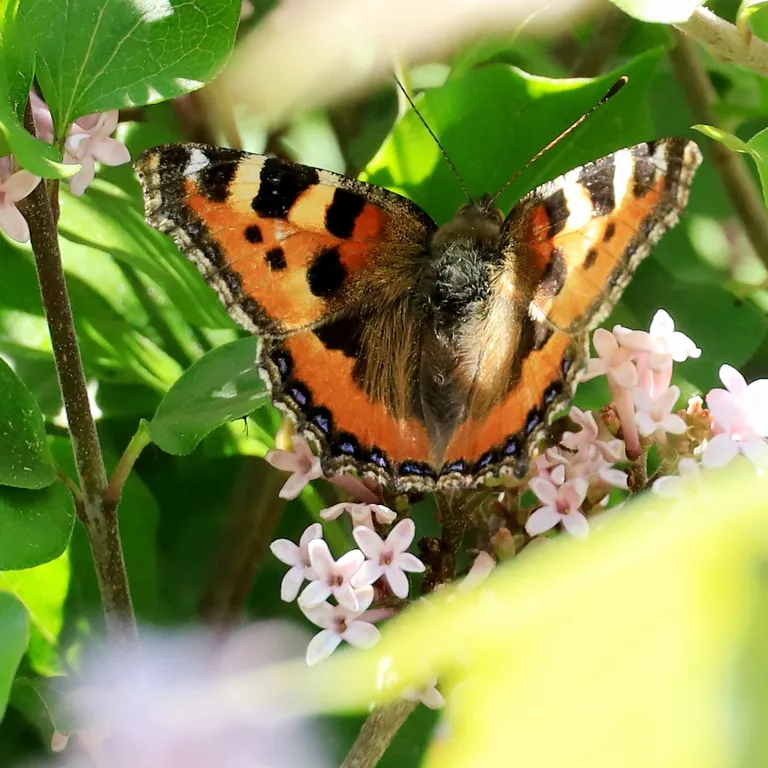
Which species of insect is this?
Aglais urticae
